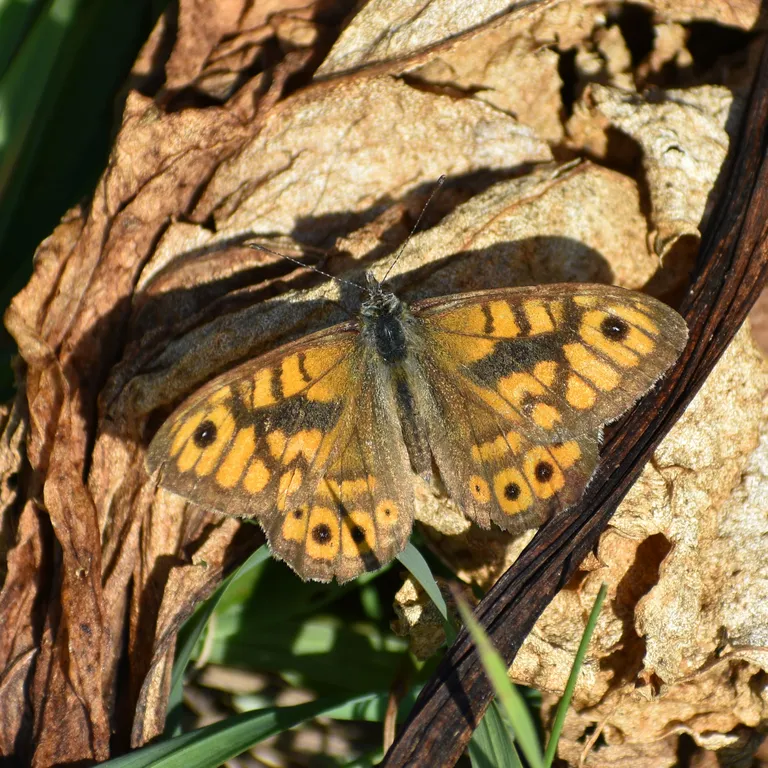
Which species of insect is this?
Lasiommata megera (also Pararge megera)
